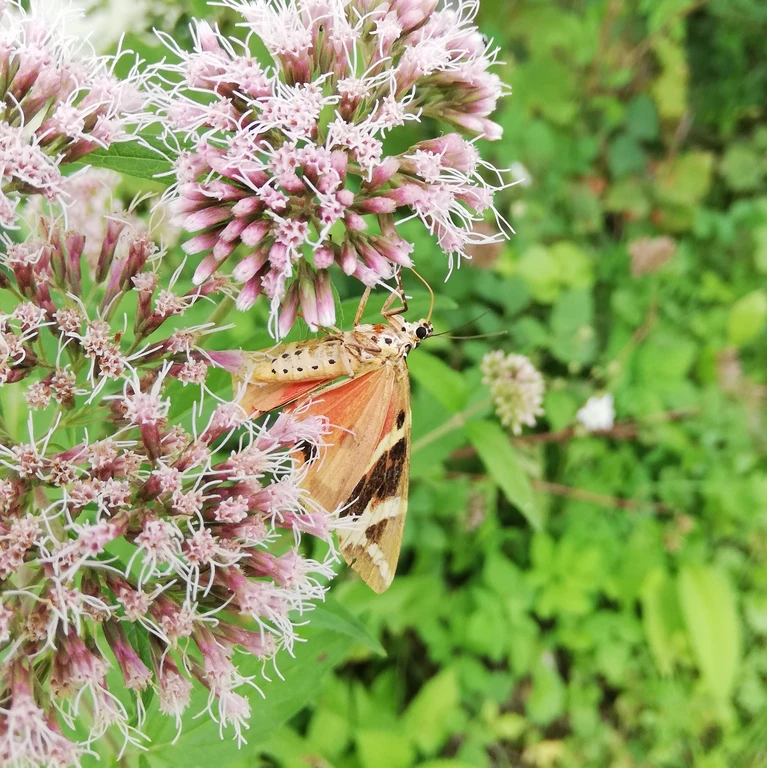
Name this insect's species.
Euplagia quadripunctaria
